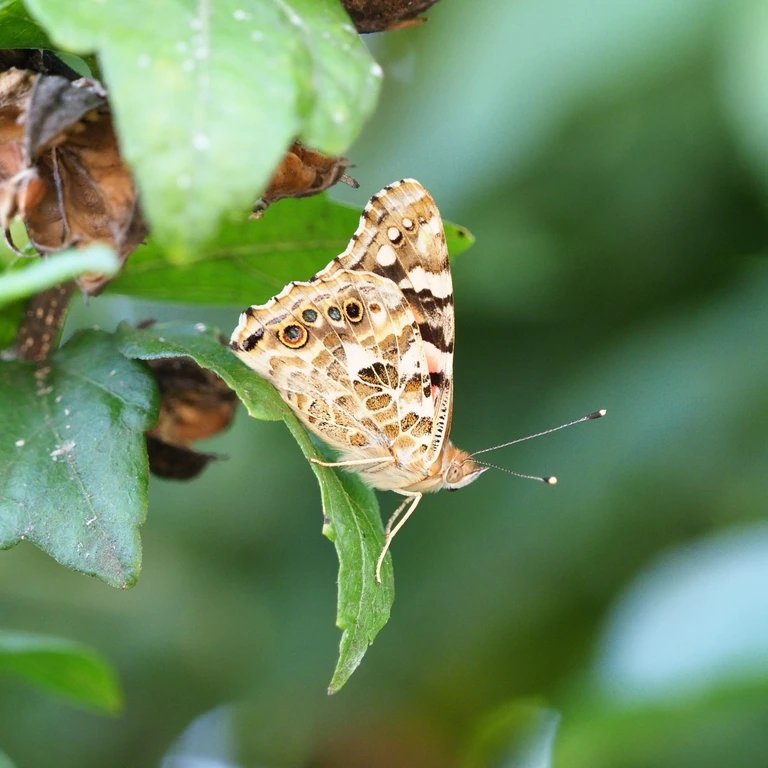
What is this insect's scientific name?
Vanessa cardui
